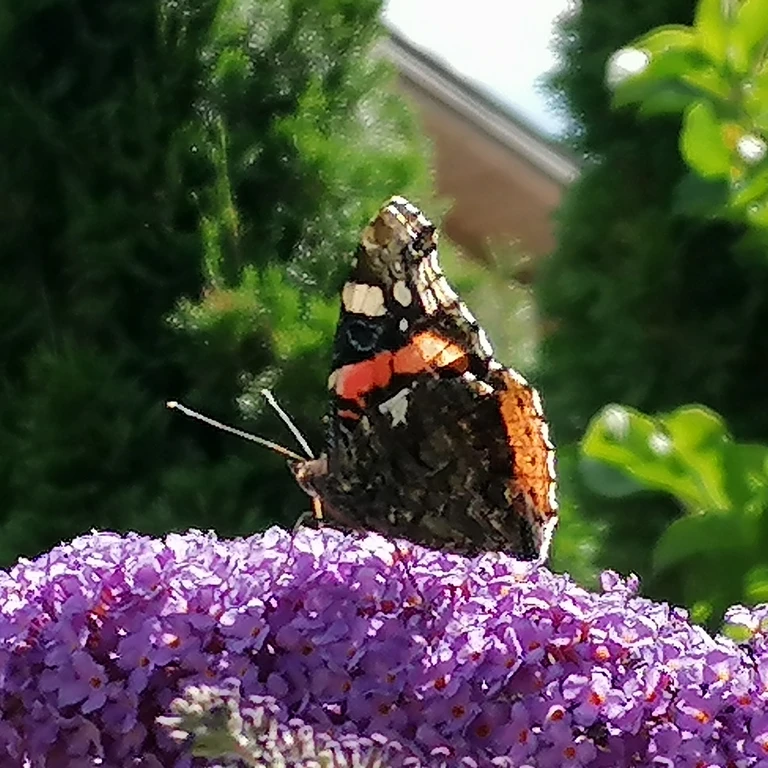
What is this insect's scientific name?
Vanessa atalanta
